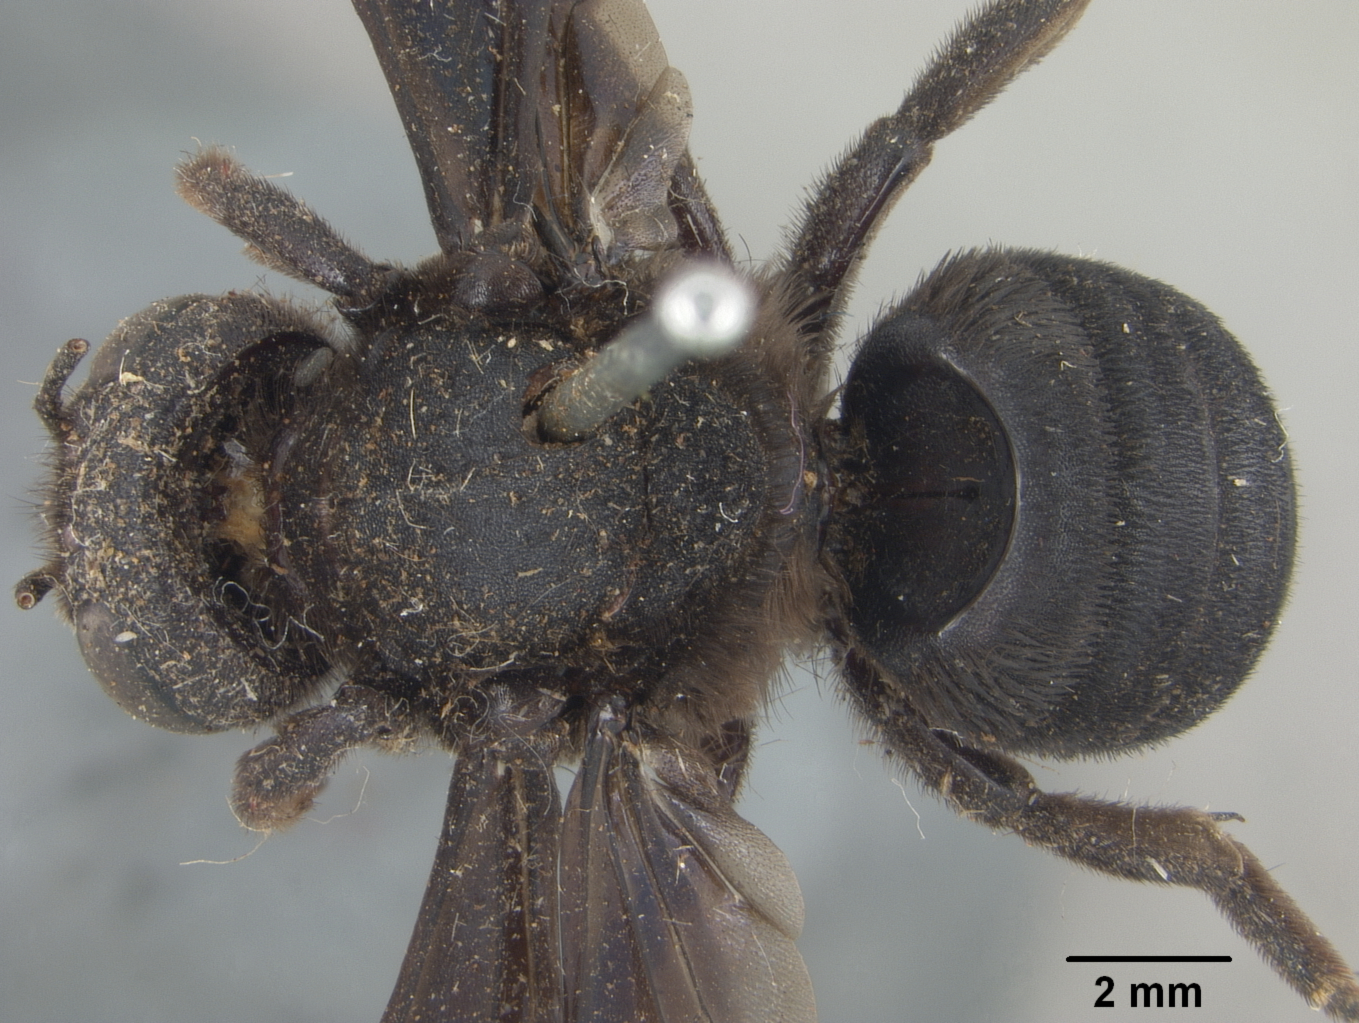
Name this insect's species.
Megachile doddiana
